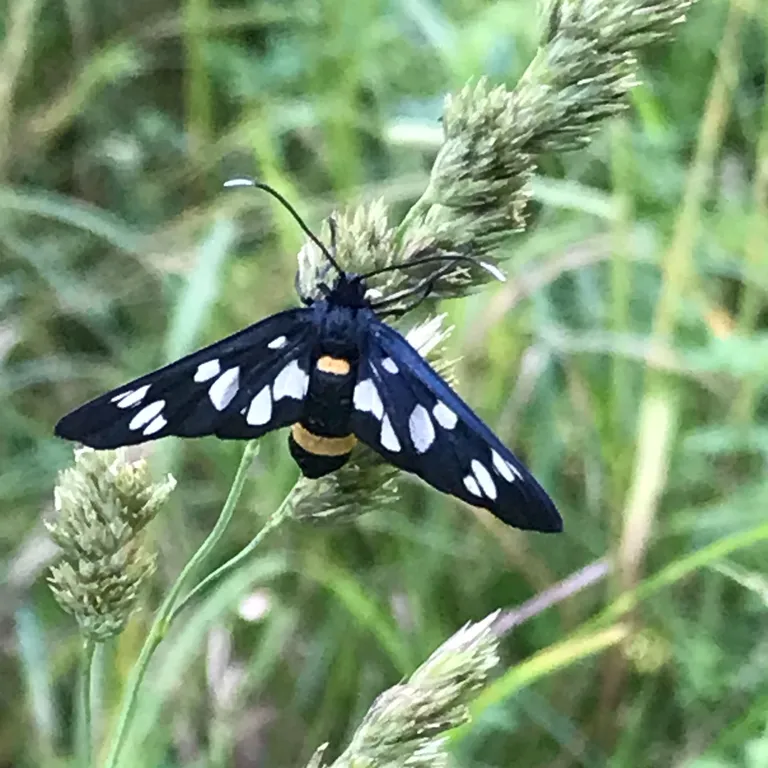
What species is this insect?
Amata phegea
